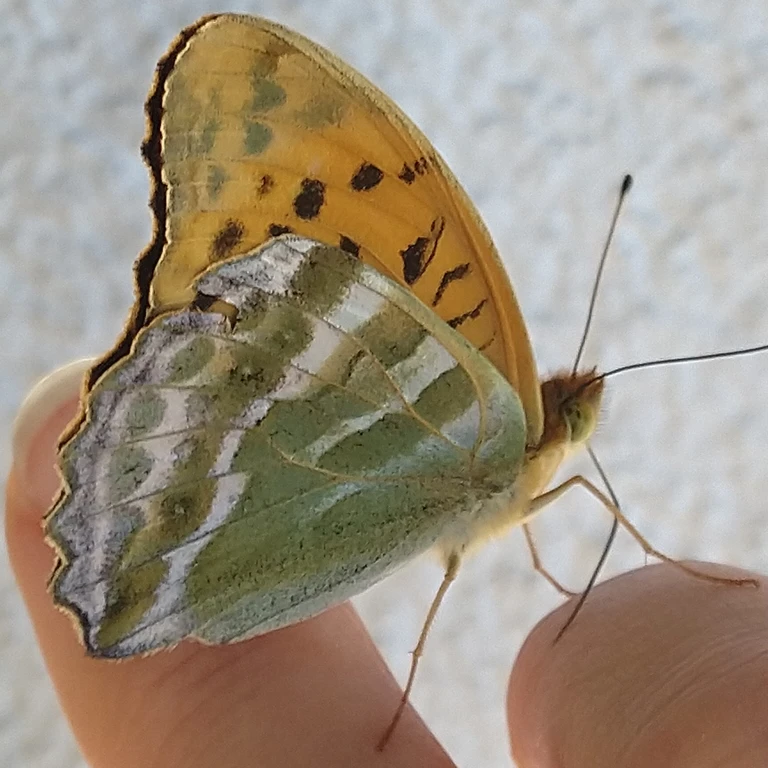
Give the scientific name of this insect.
Argynnis paphia
